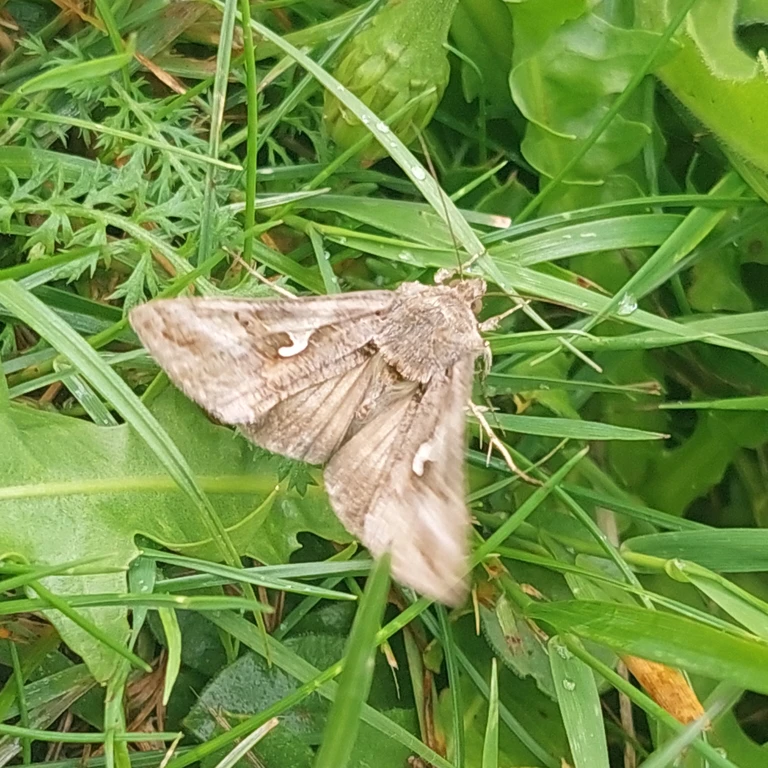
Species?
Autographa gamma
